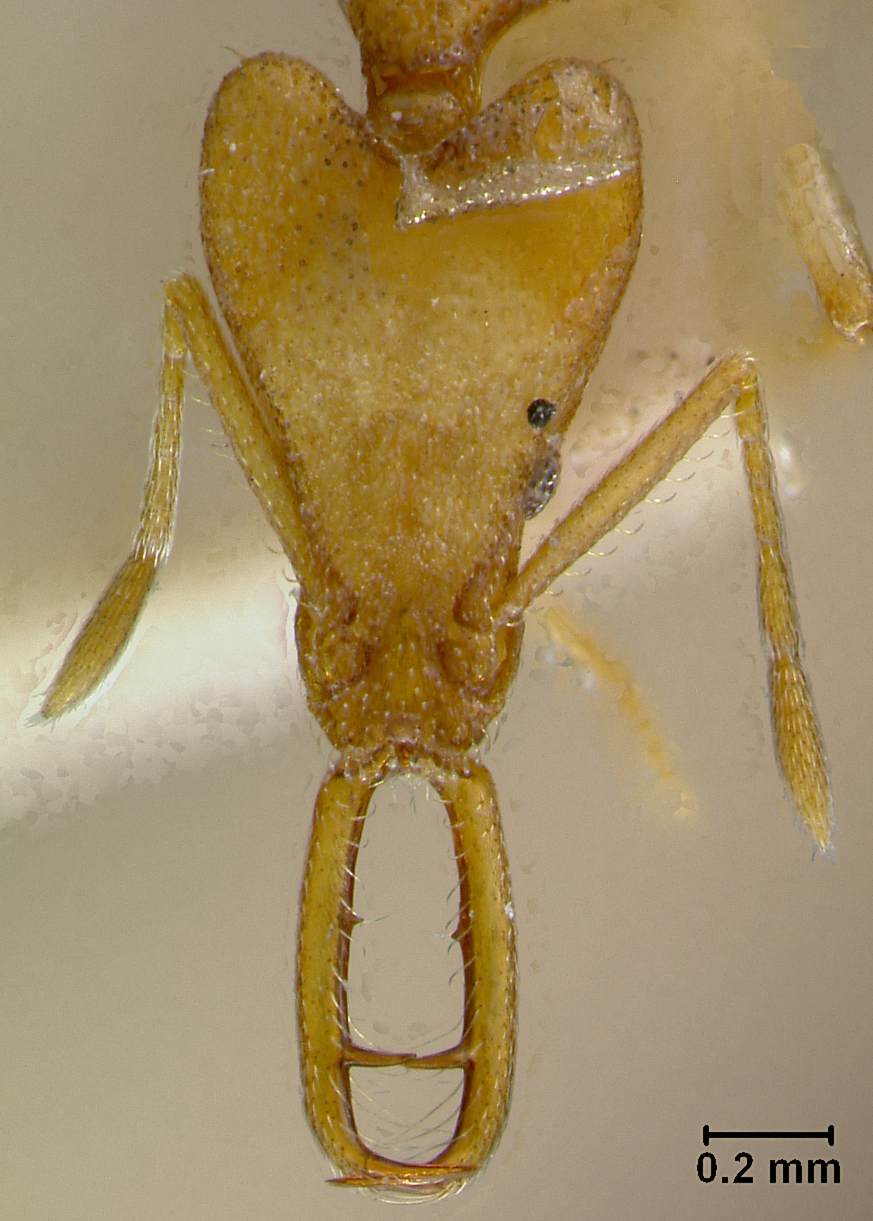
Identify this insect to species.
Strumigenys decollata
